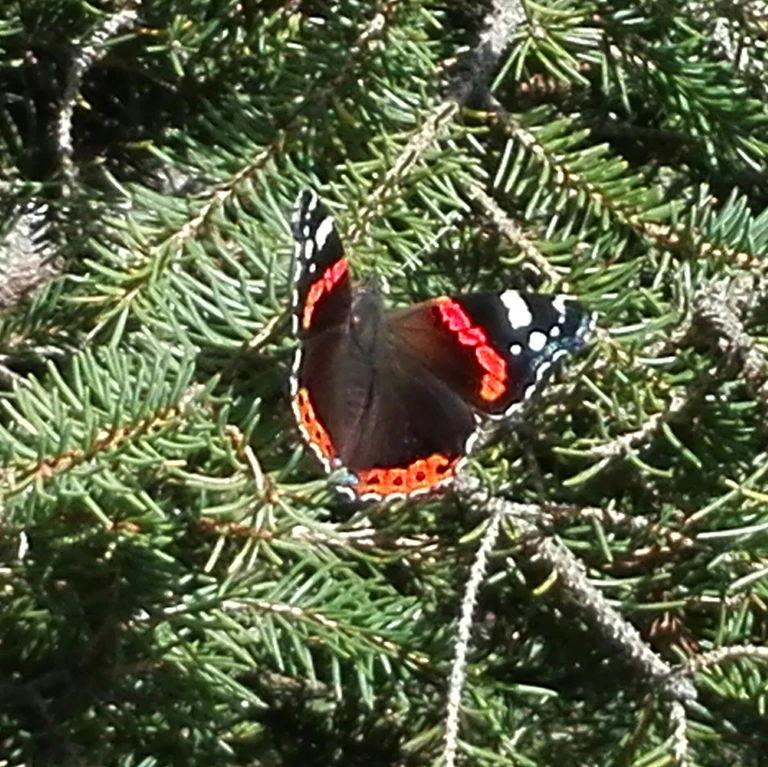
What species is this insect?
Vanessa atalanta
